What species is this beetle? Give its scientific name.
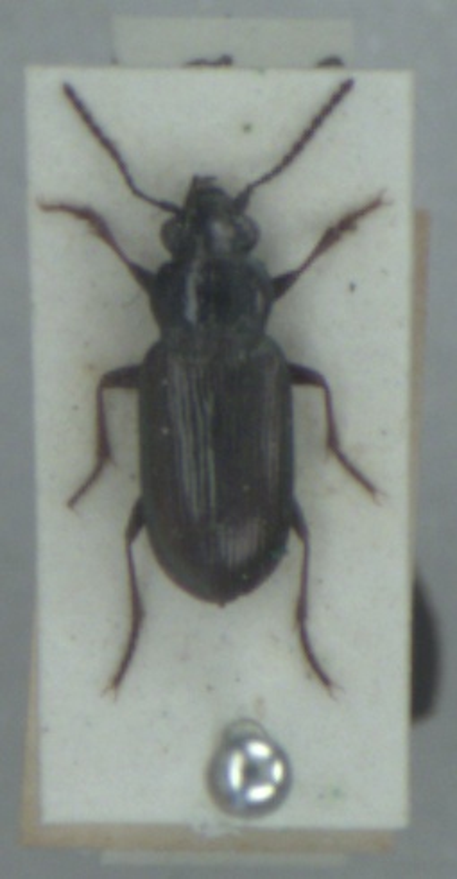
Pogonus littoralis
